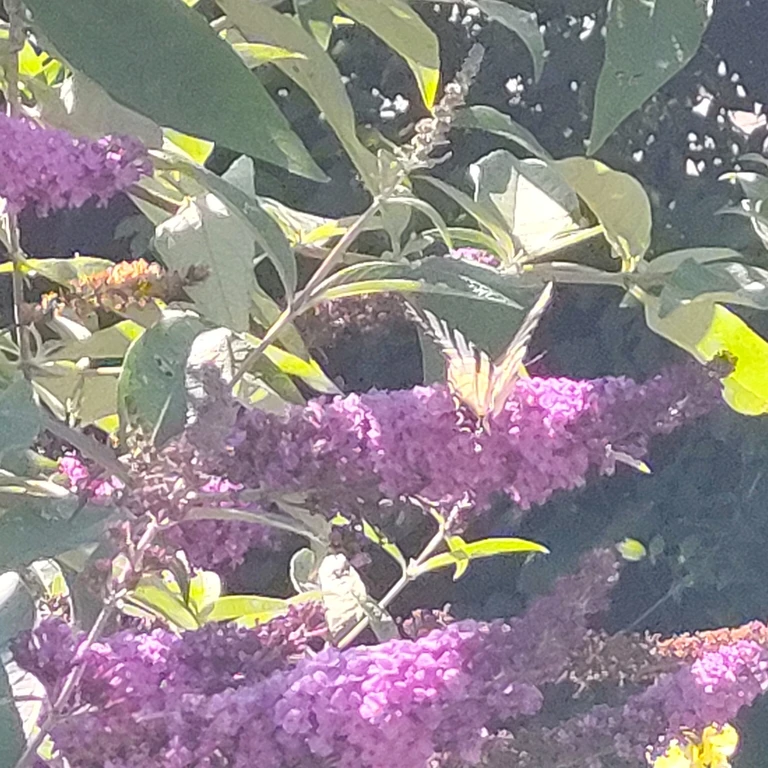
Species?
Iphiclides podalirius
